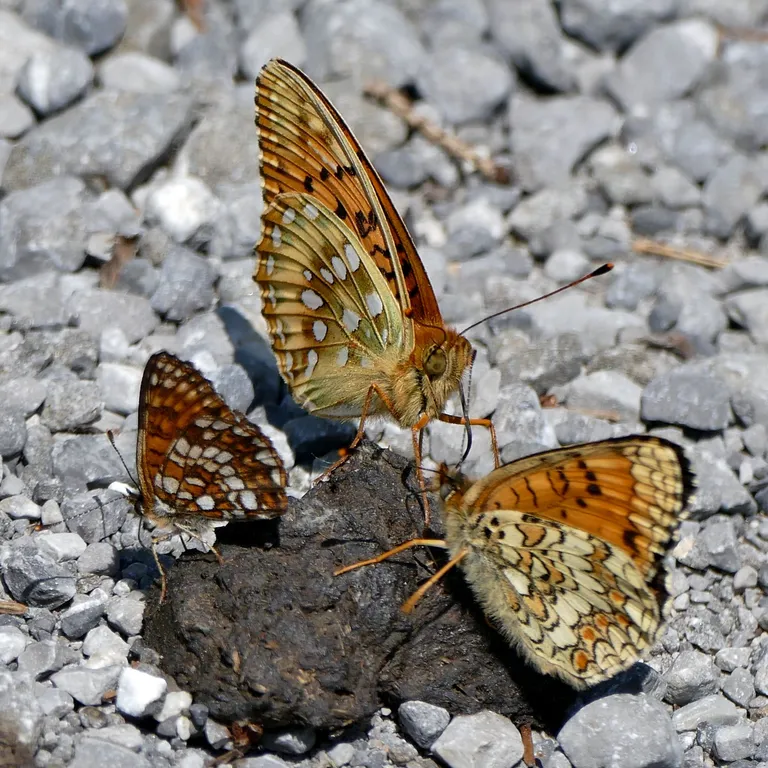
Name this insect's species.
Speyeria aglaja
